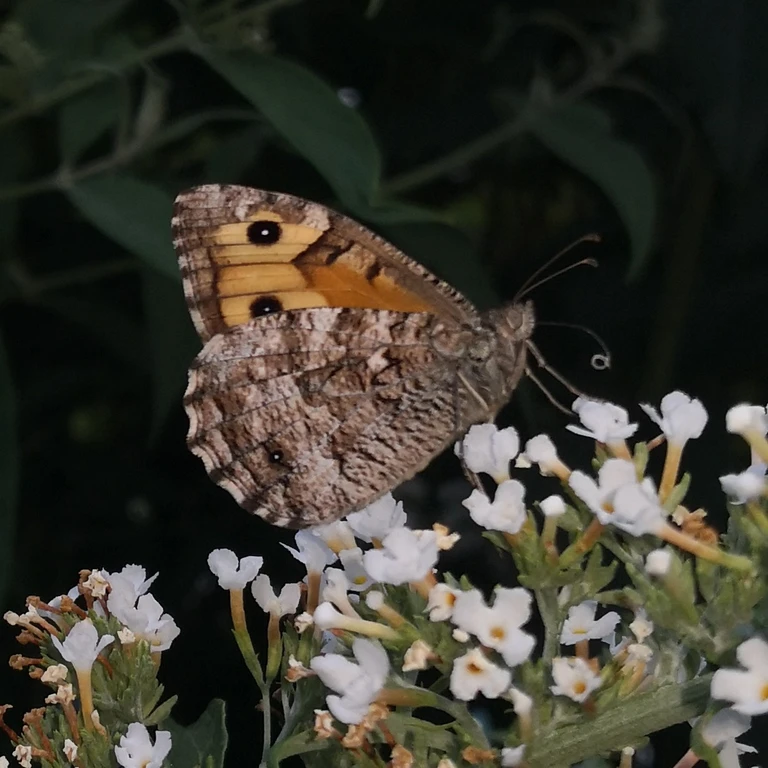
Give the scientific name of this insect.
Hipparchia semele
